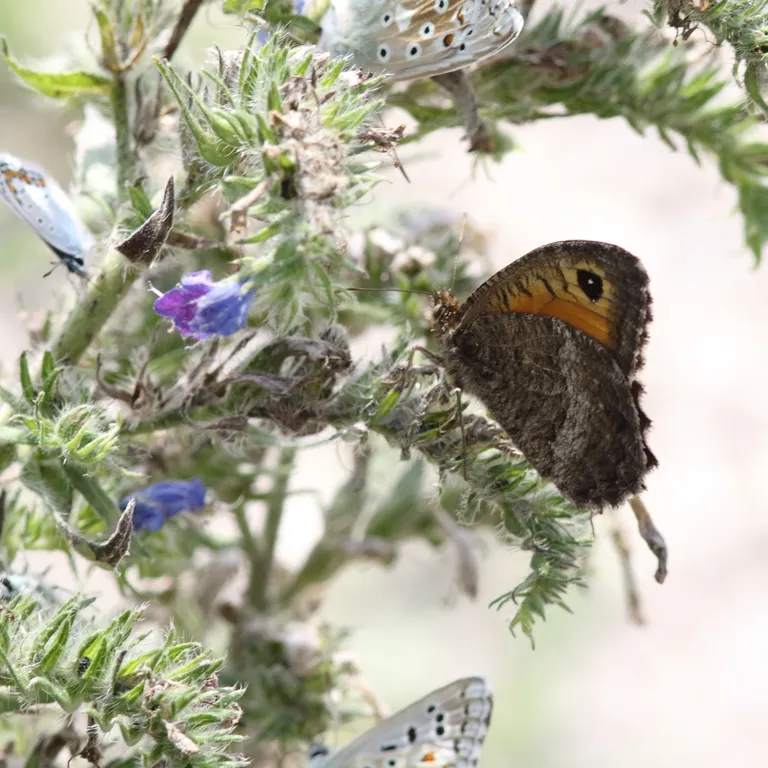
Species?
Arethusana arethusa
